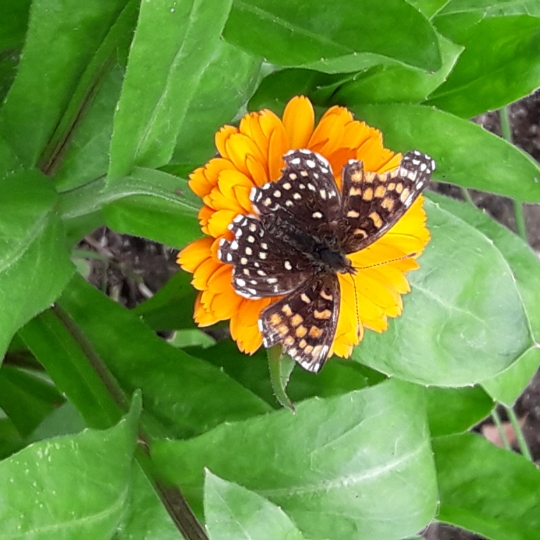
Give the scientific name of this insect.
Melitaea diamina
